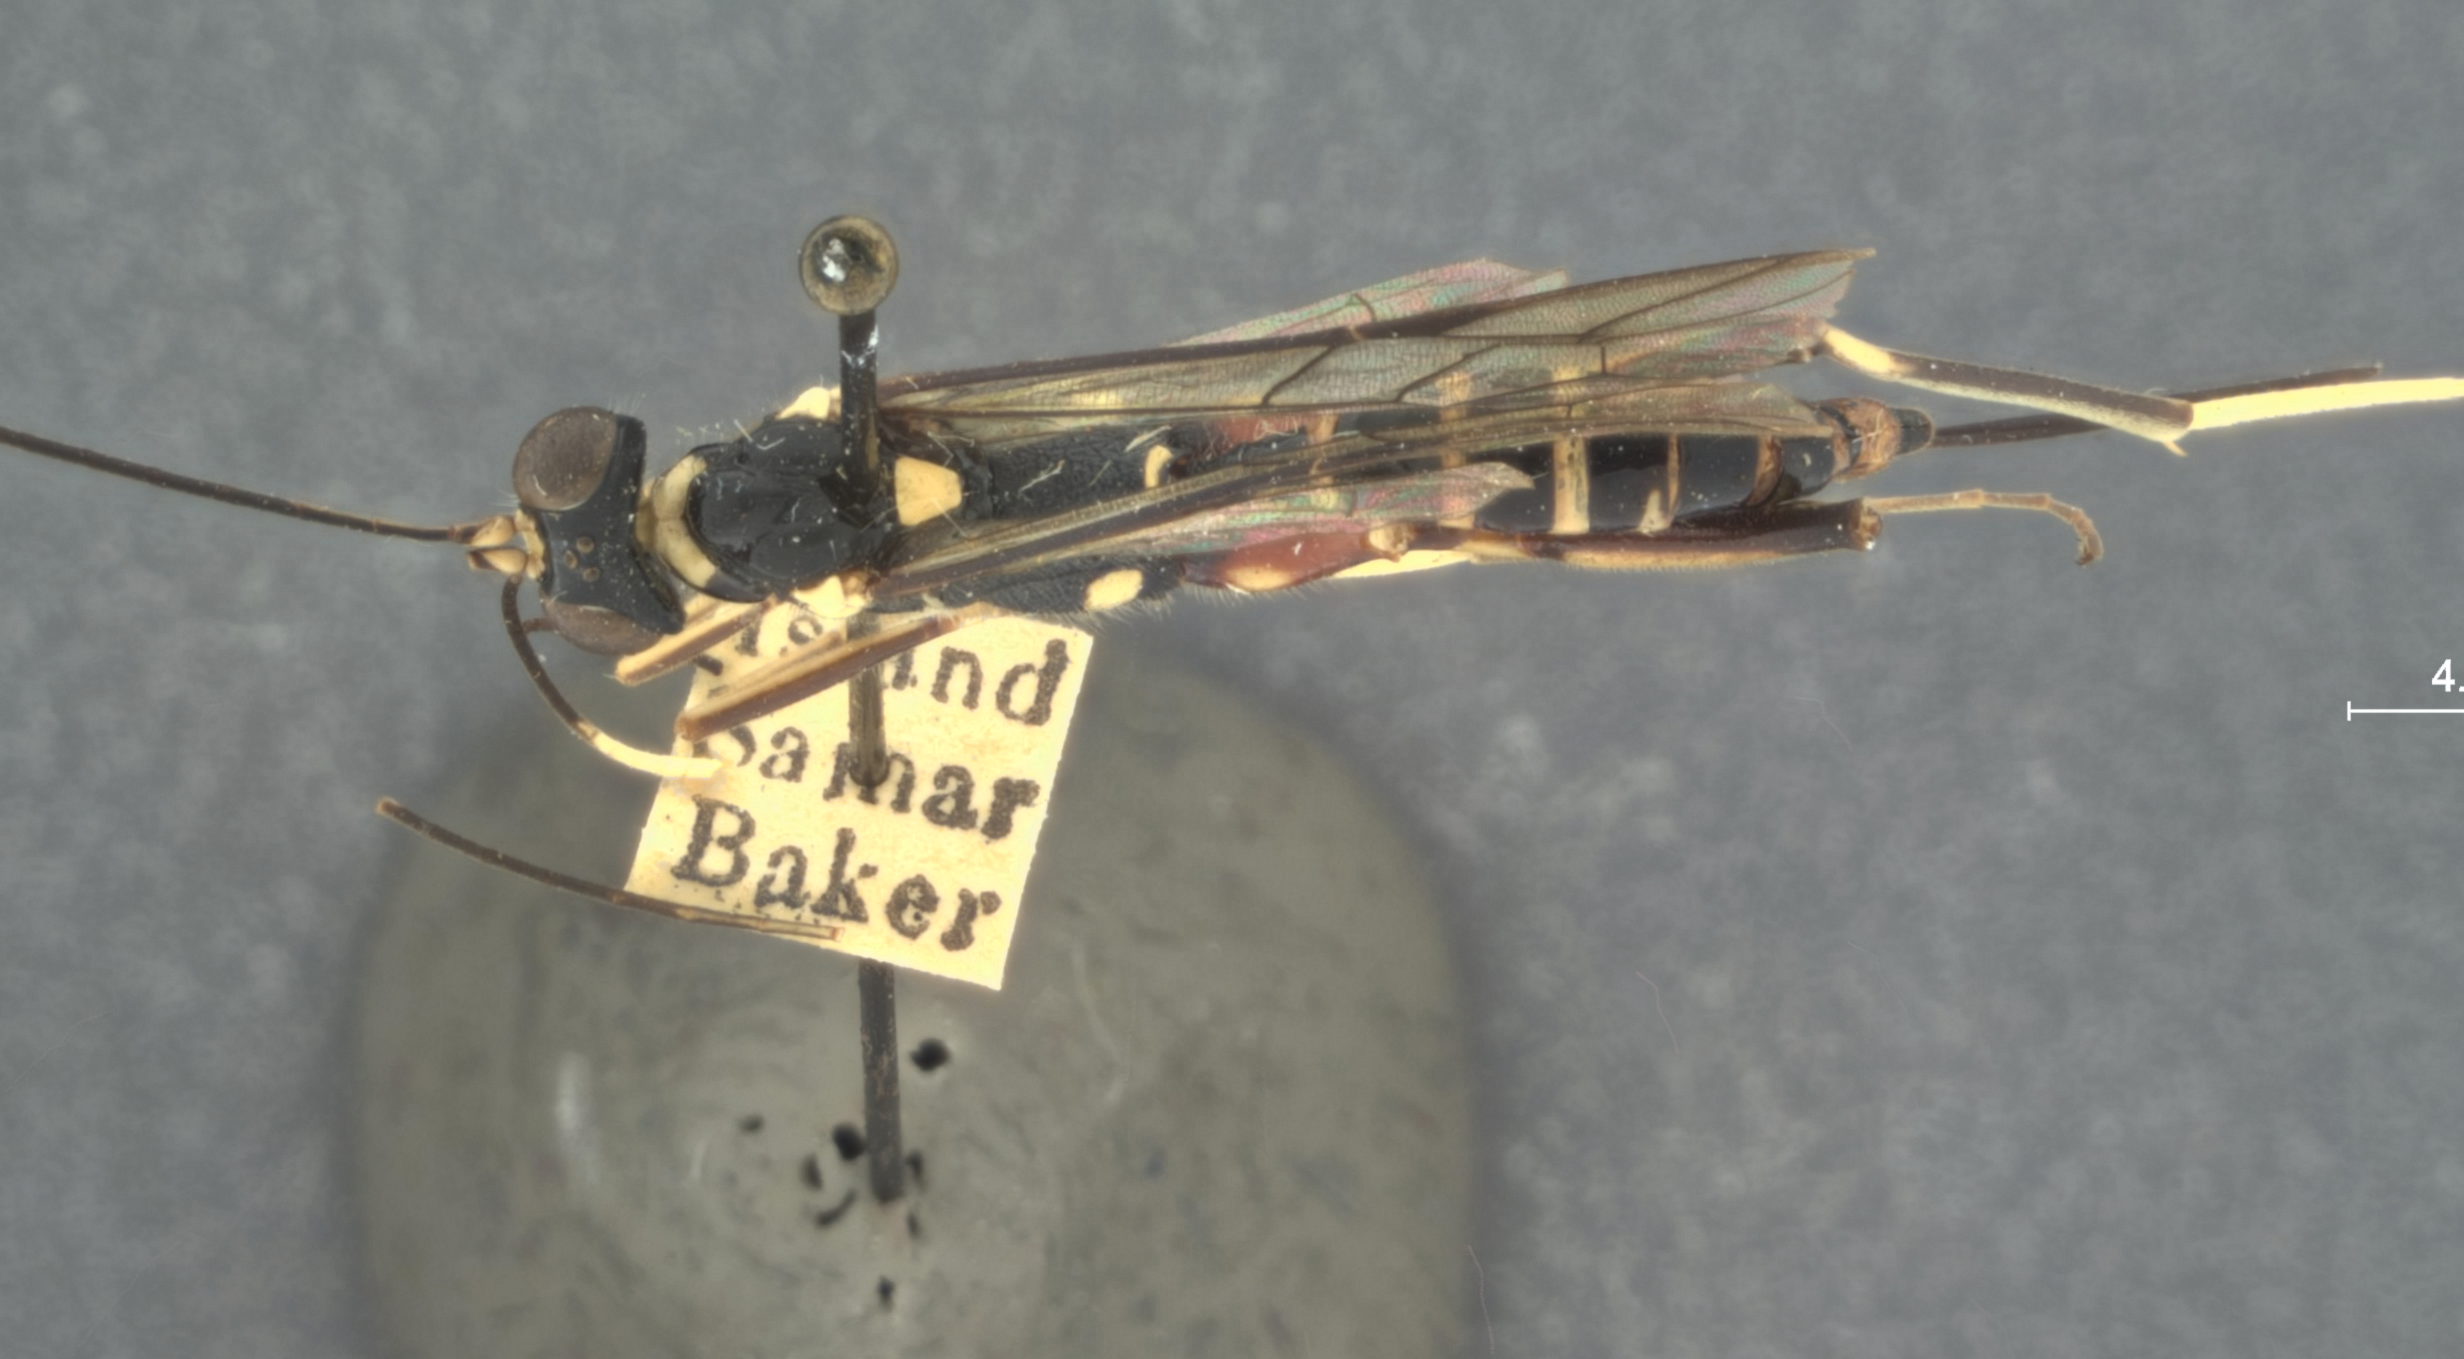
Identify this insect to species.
Eugalta lunata
